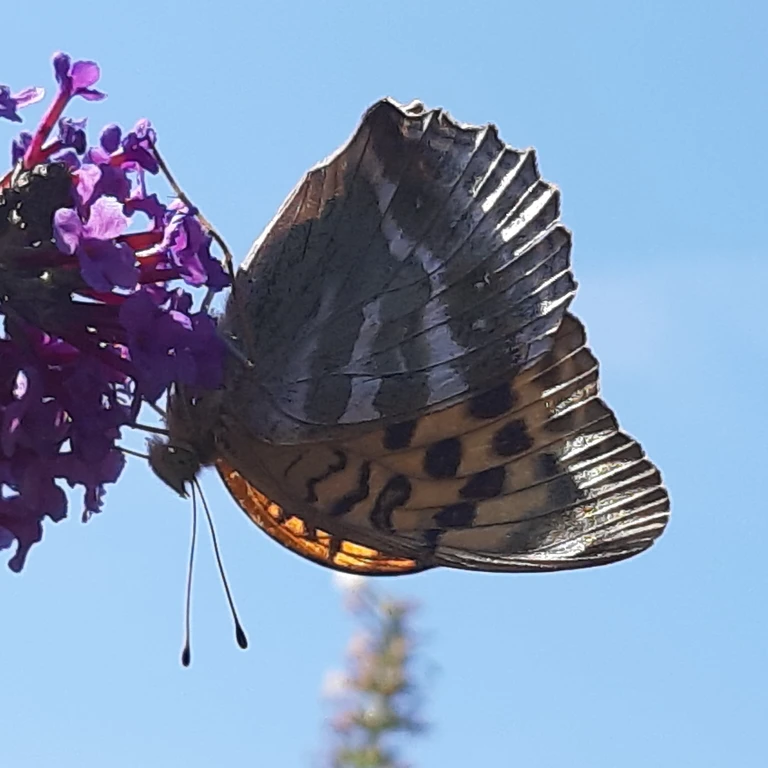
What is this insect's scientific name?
Argynnis paphia
